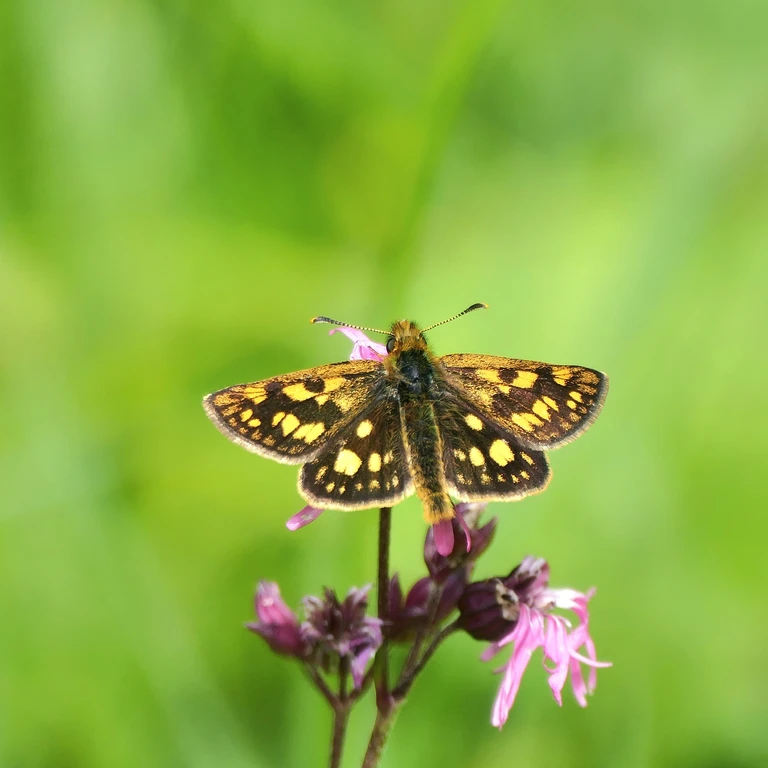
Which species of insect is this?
Carterocephalus palaemon
